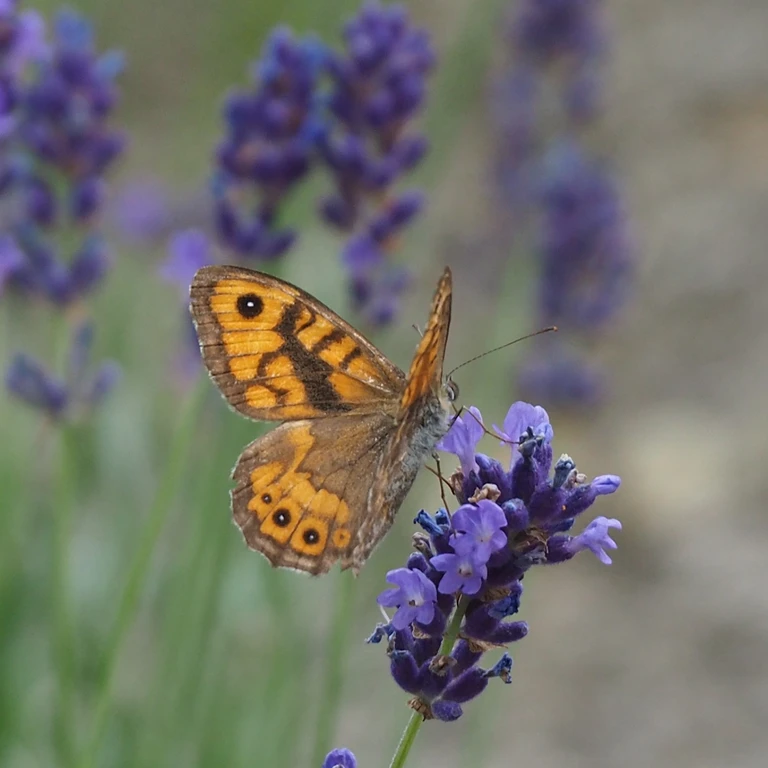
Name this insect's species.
Lasiommata megera (also Pararge megera)
